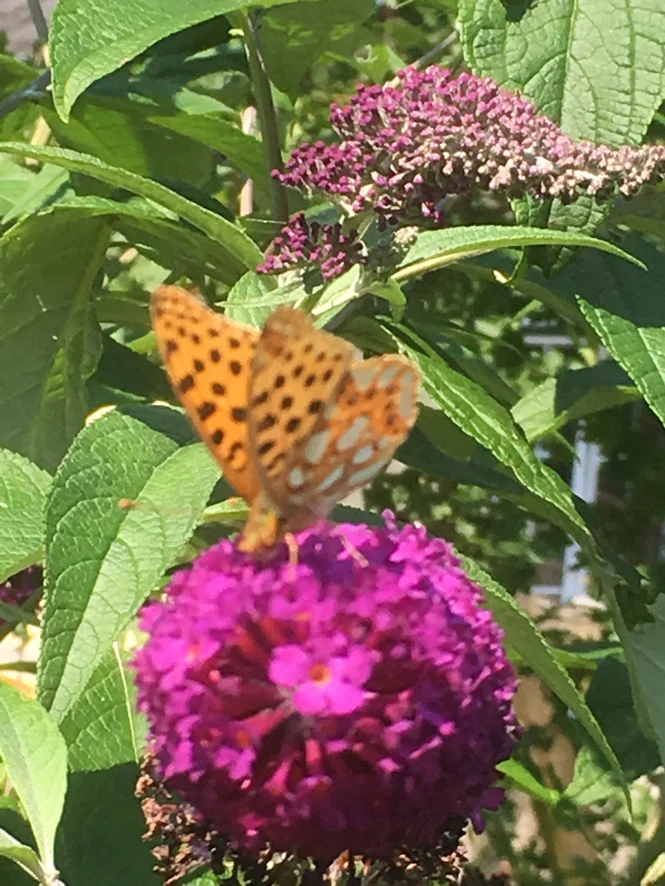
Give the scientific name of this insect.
Issoria lathonia
